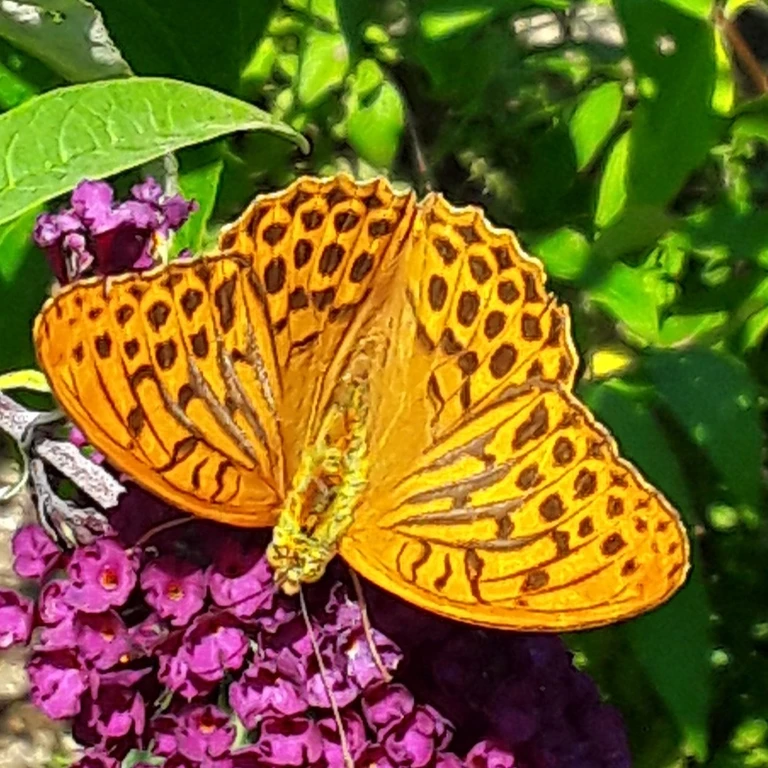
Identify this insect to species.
Argynnis paphia
